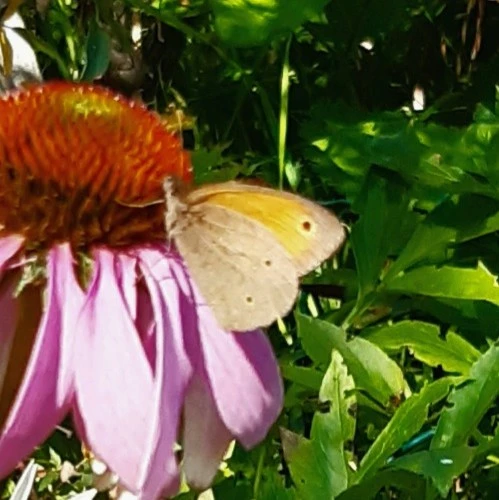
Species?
Maniola jurtina
